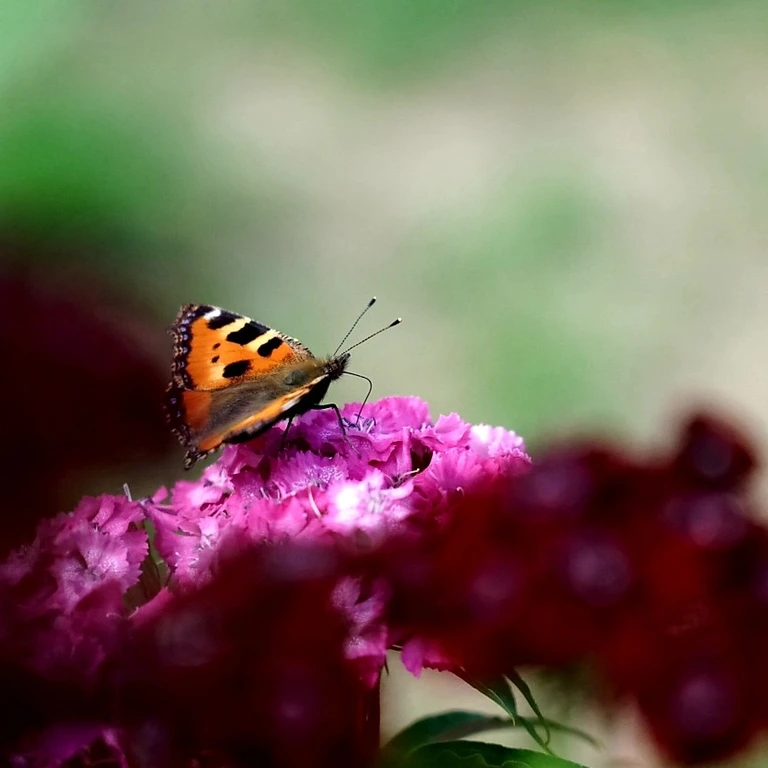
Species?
Aglais urticae
